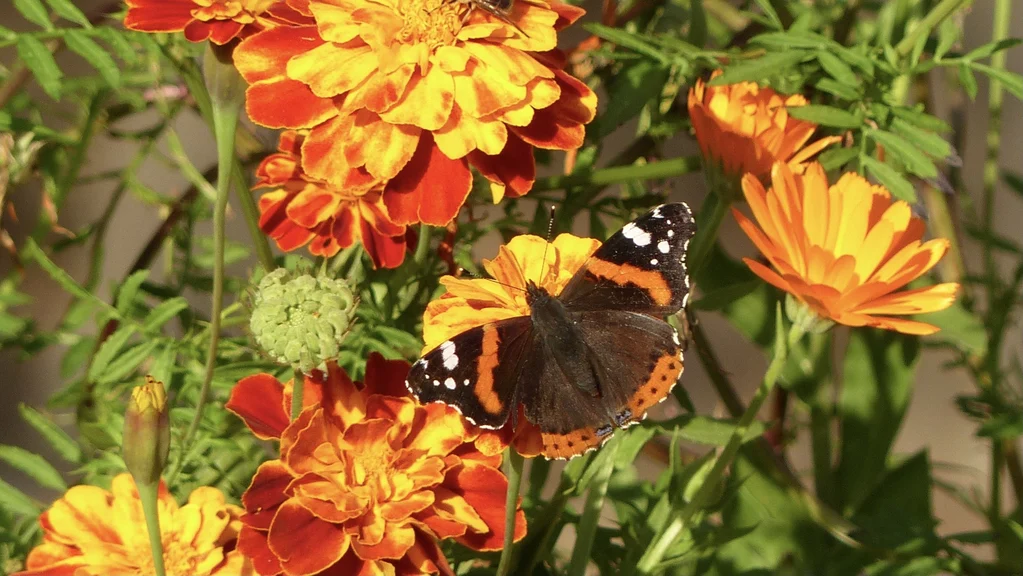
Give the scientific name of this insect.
Vanessa atalanta
